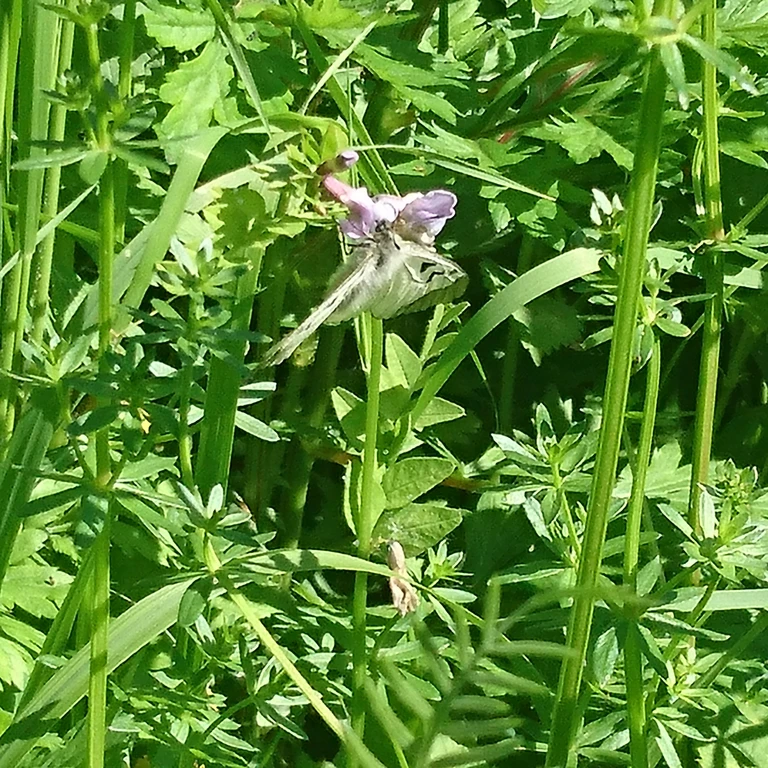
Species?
Parnassius mnemosyne
